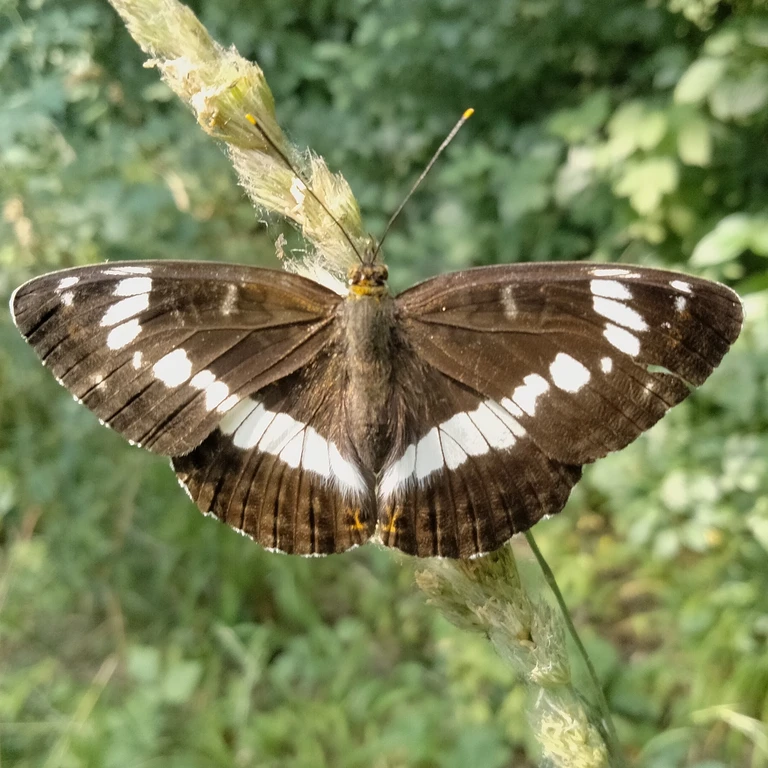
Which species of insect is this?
Limenitis camilla (also Ladoga camilla)
